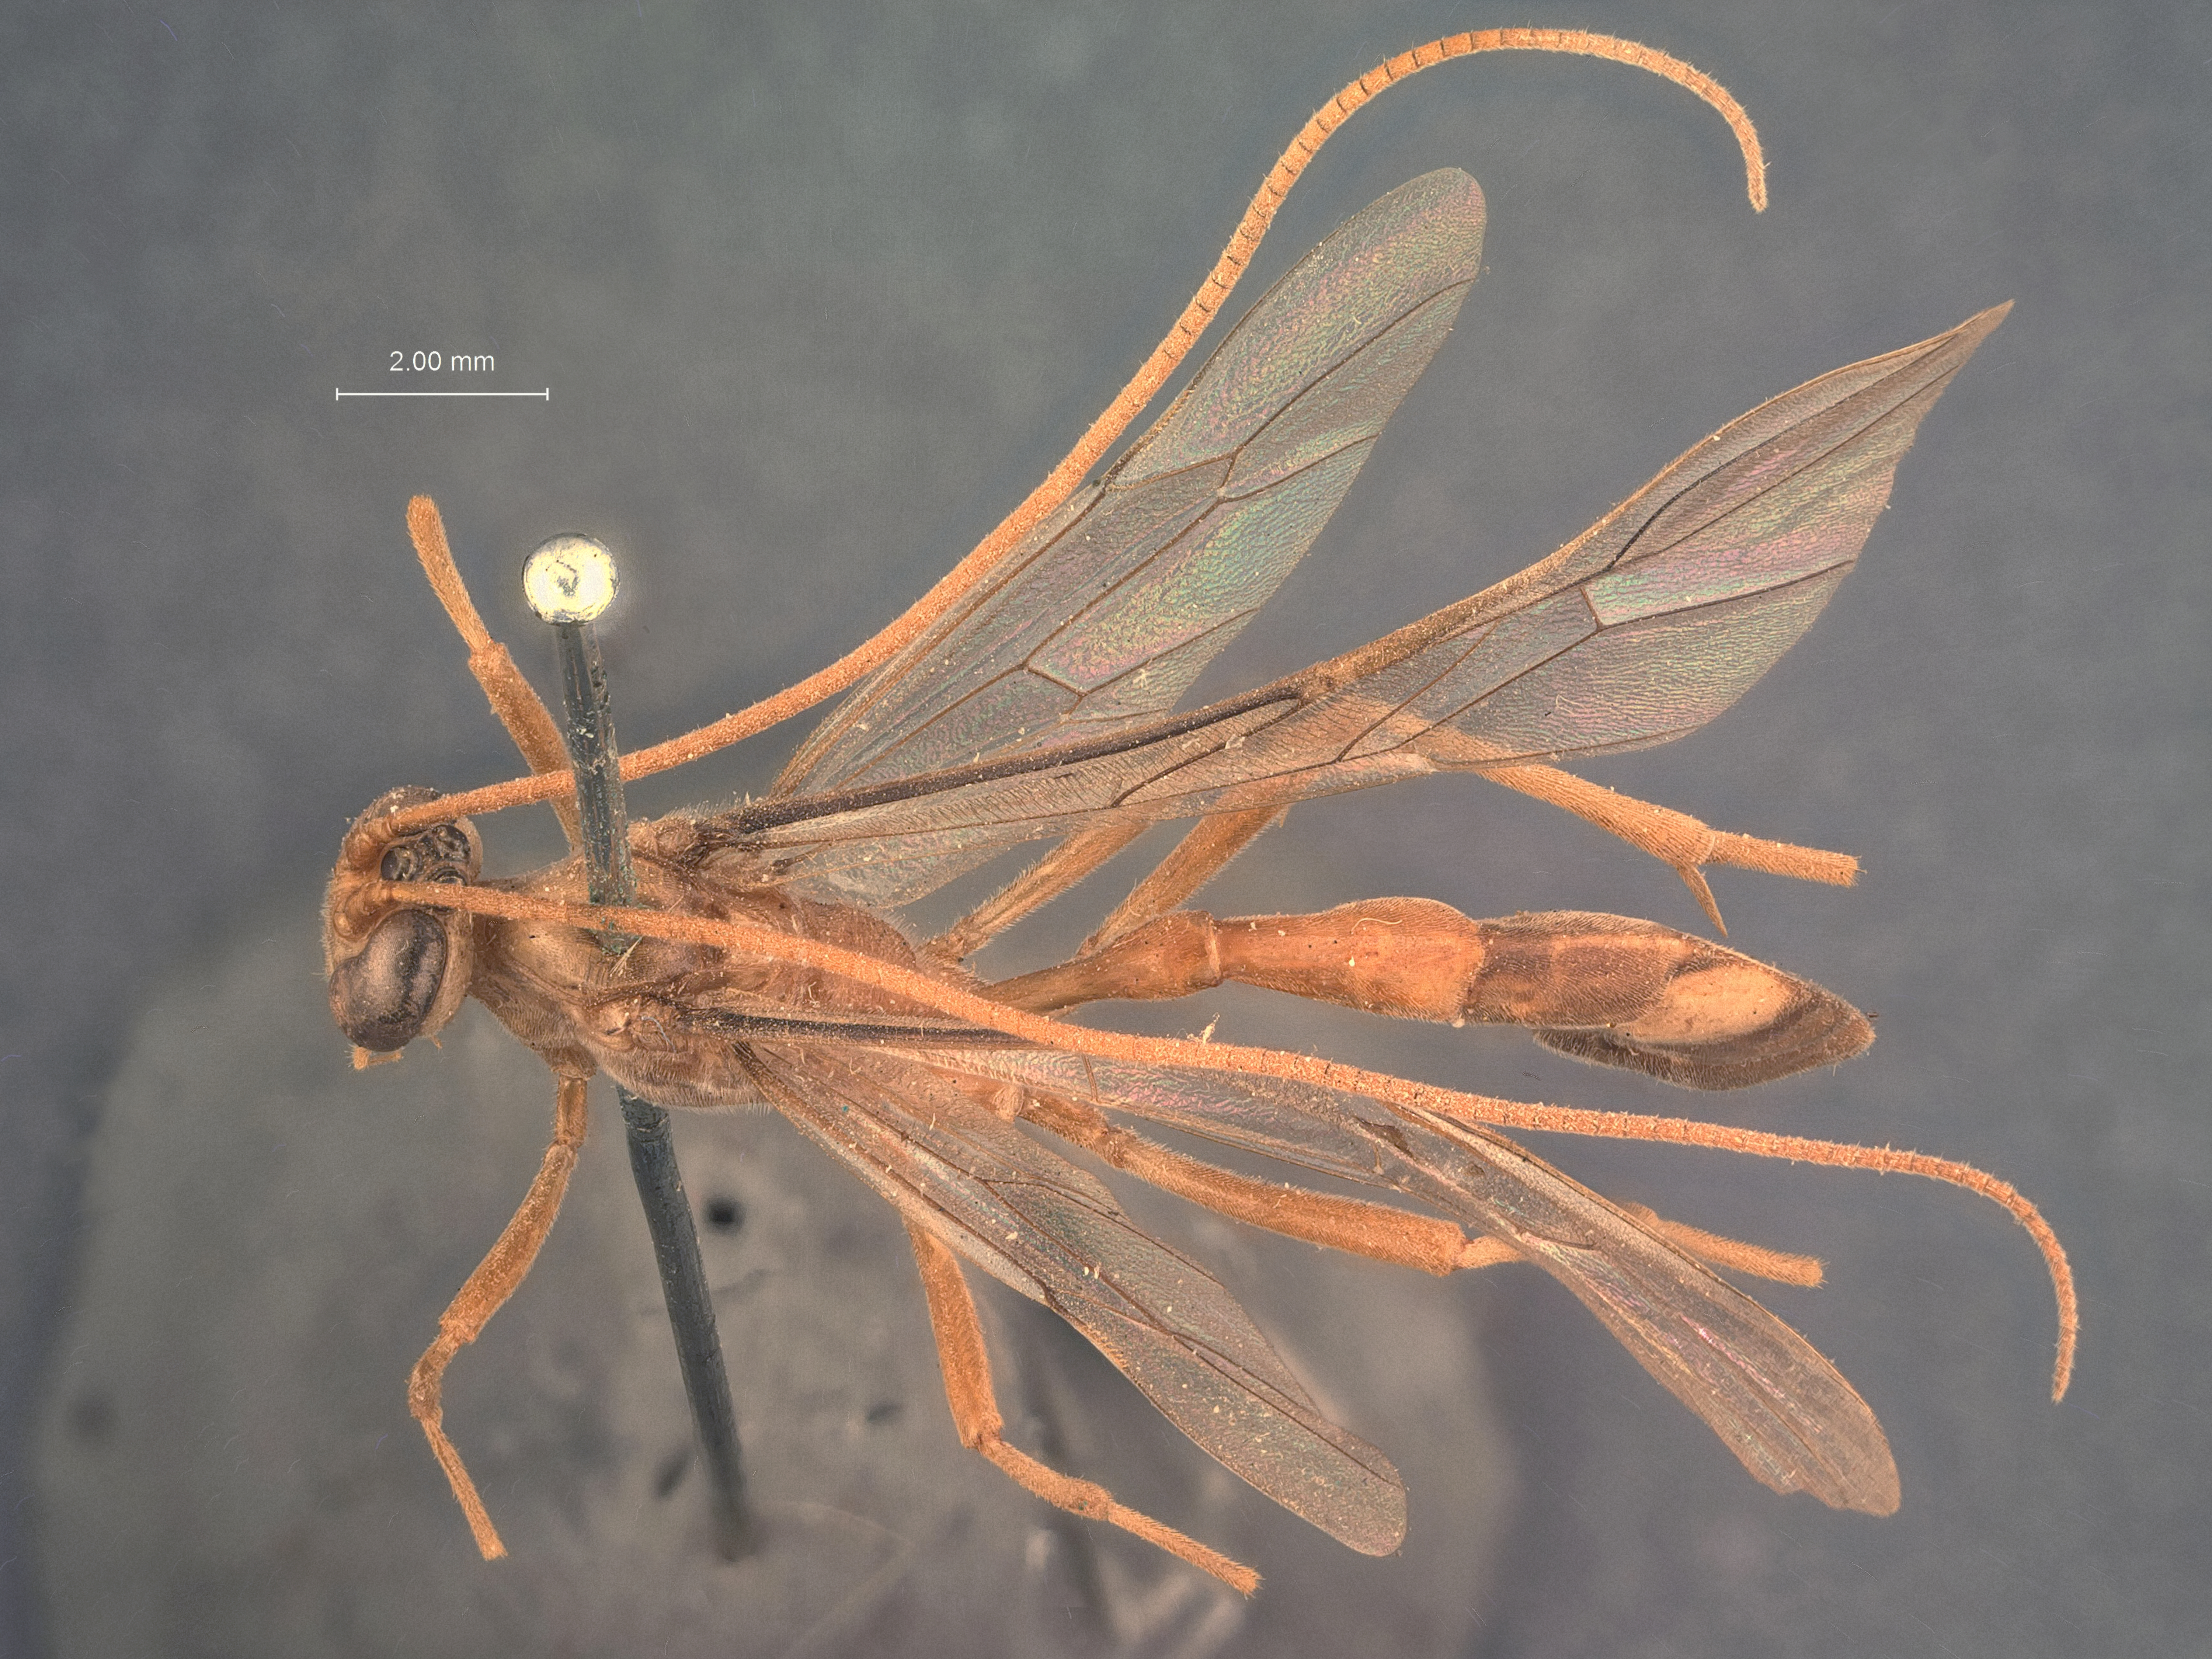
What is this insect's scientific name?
Enicospilus flavoplagiatus
